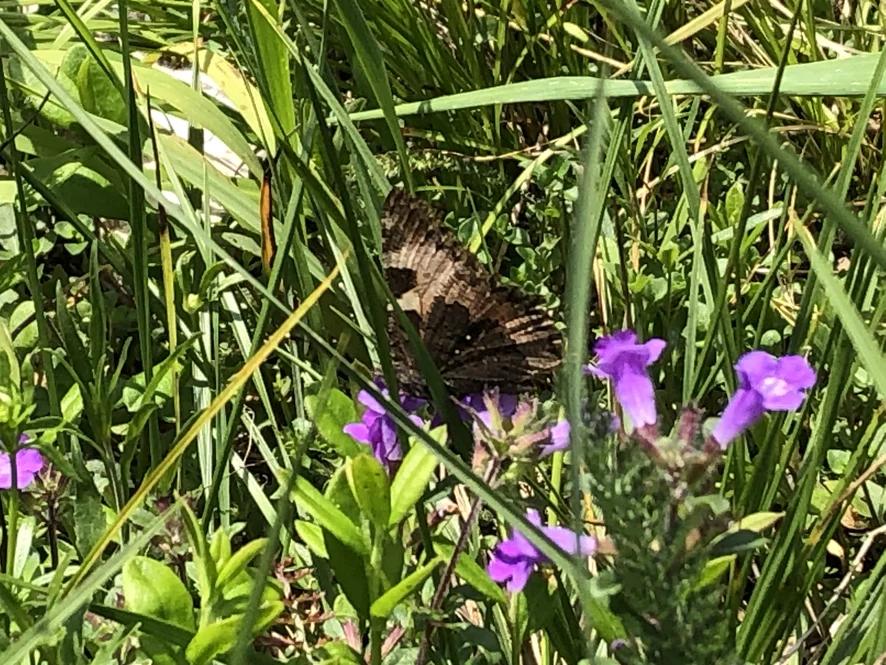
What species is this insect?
Aglais urticae
